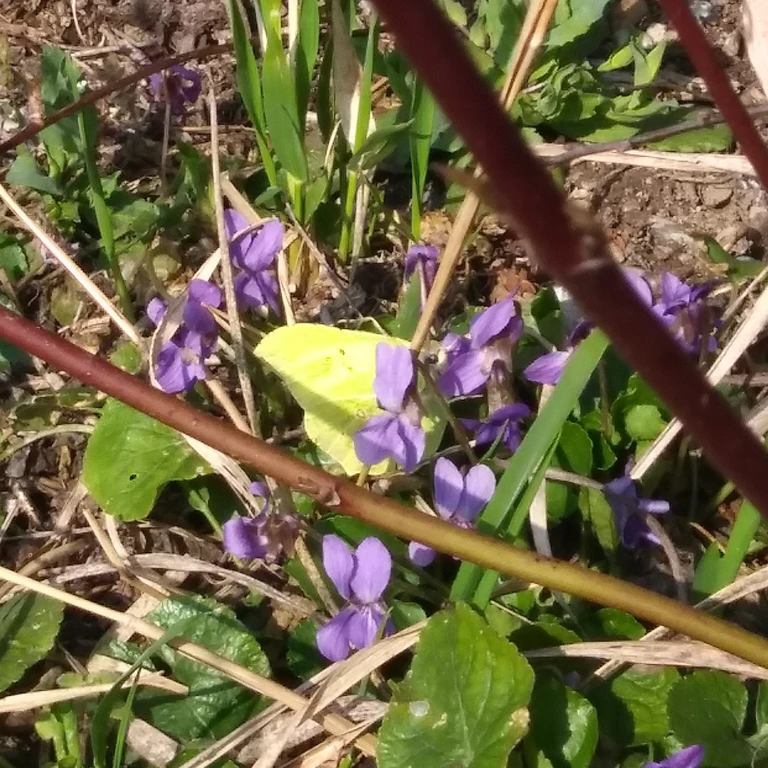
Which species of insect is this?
Gonepteryx rhamni
